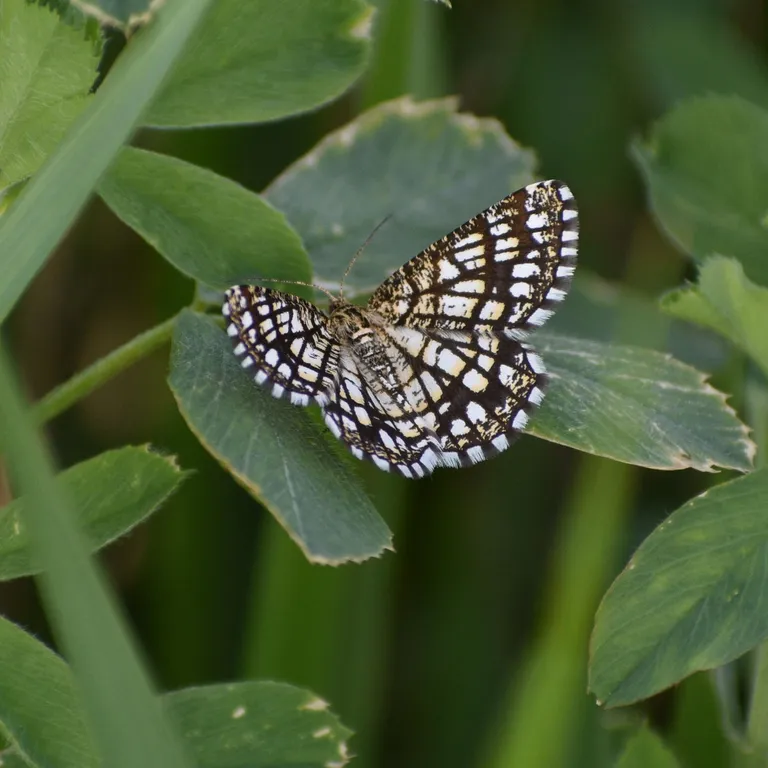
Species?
Chiasmia clathrata
